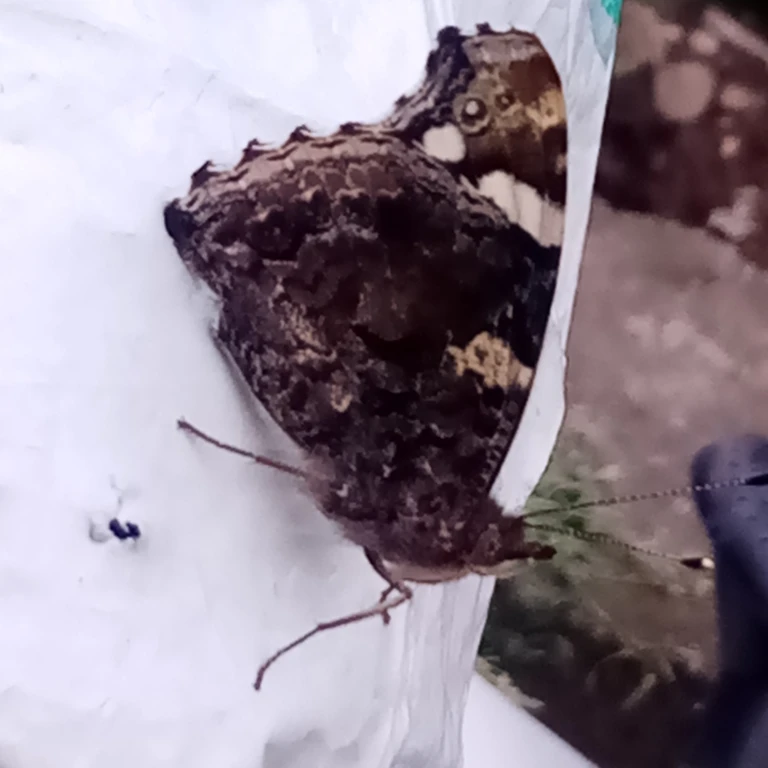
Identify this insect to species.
Vanessa atalanta
